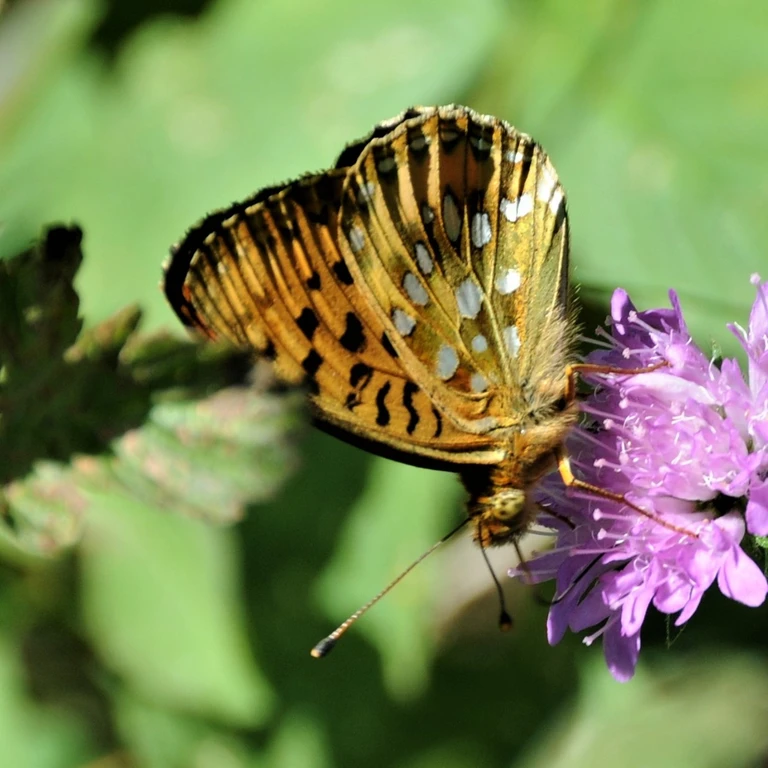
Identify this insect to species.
Speyeria aglaja
